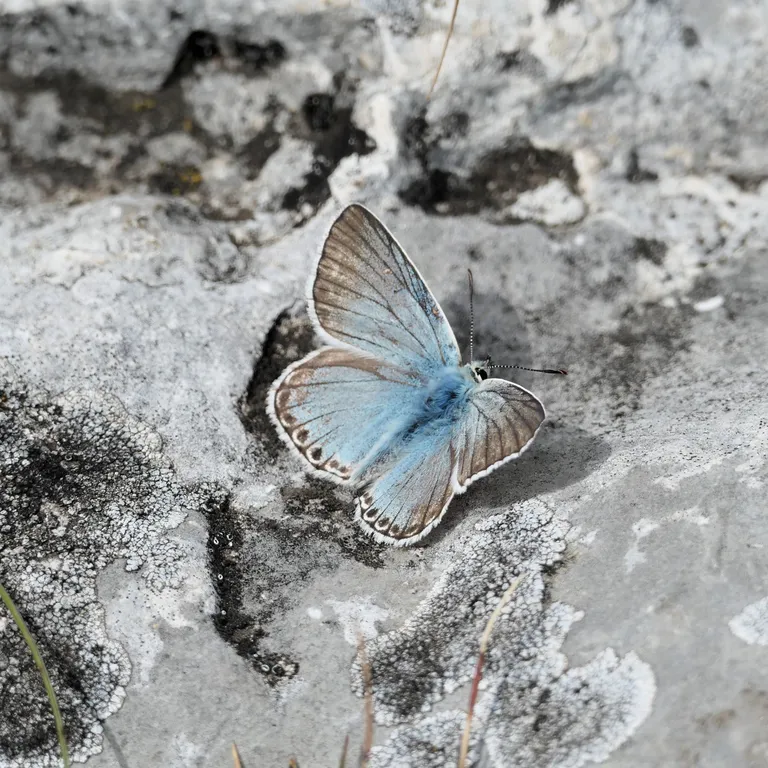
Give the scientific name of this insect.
Lysandra coridon
